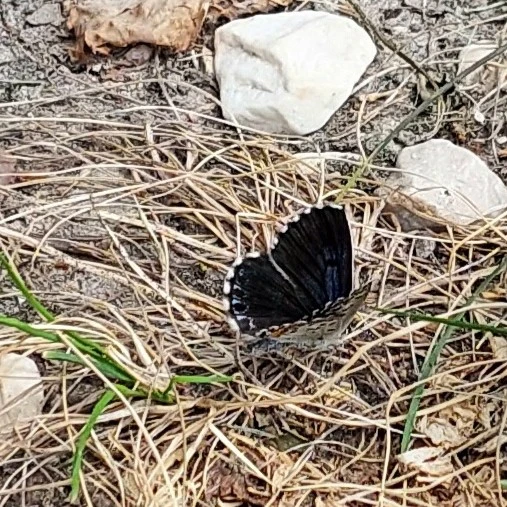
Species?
Scolitantides orion
